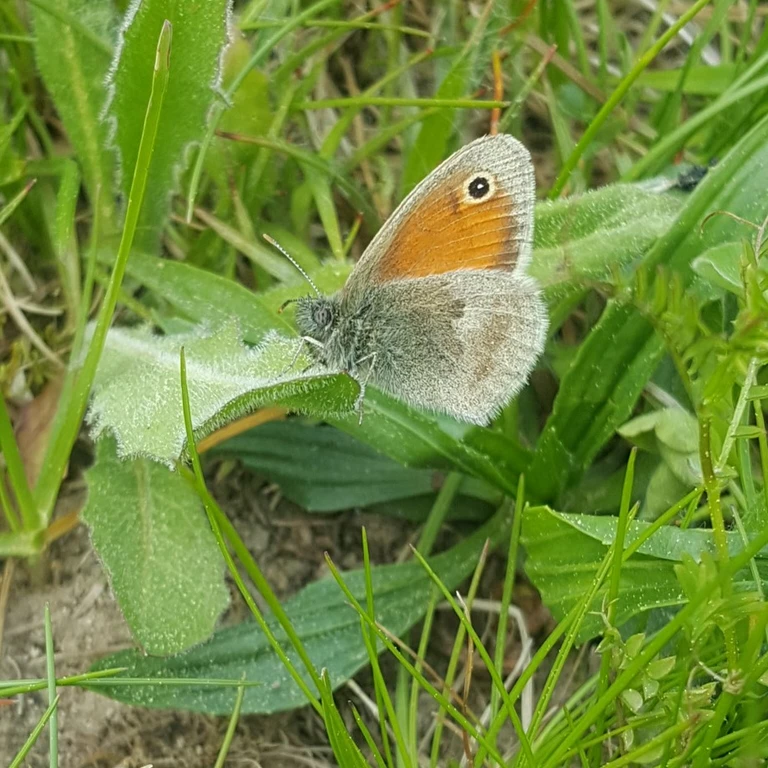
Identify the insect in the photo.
Coenonympha pamphilus
